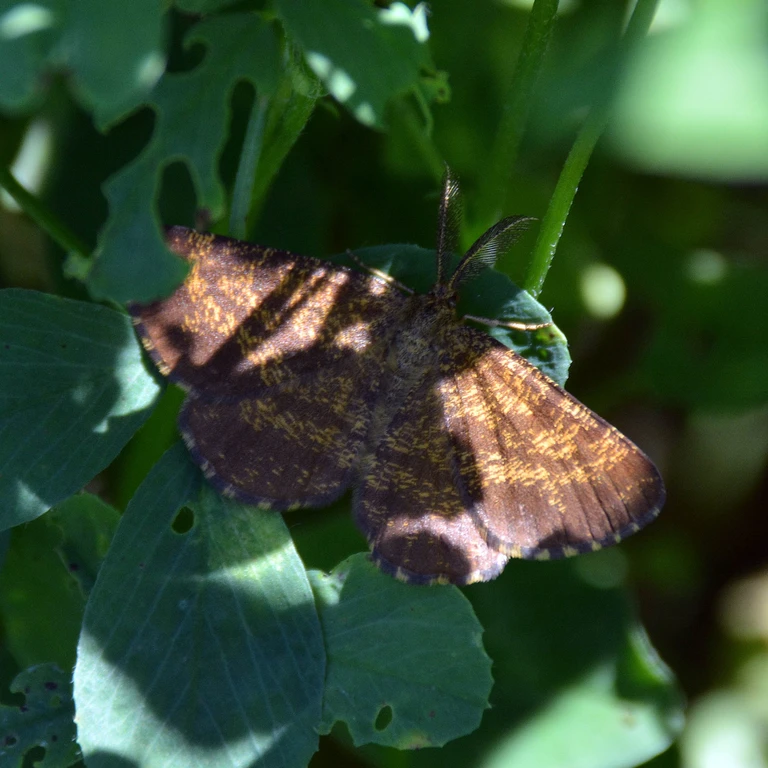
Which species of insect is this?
Ematurga atomaria
